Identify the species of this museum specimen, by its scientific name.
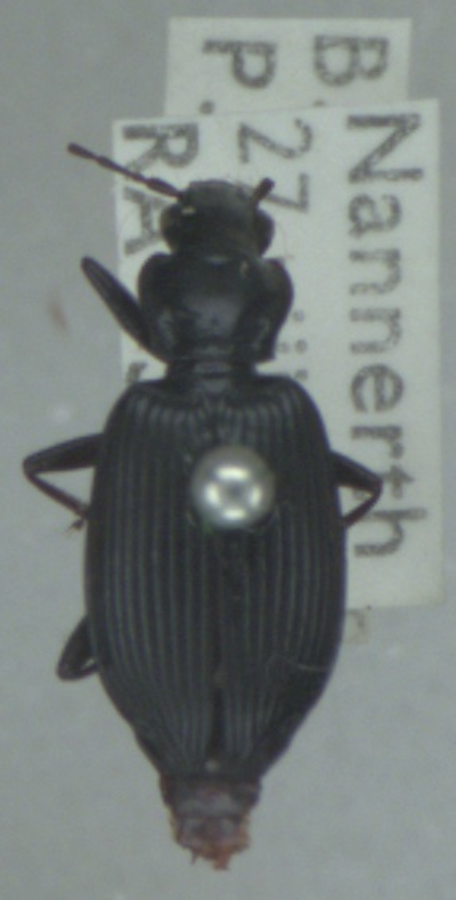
Platynus assimilis
